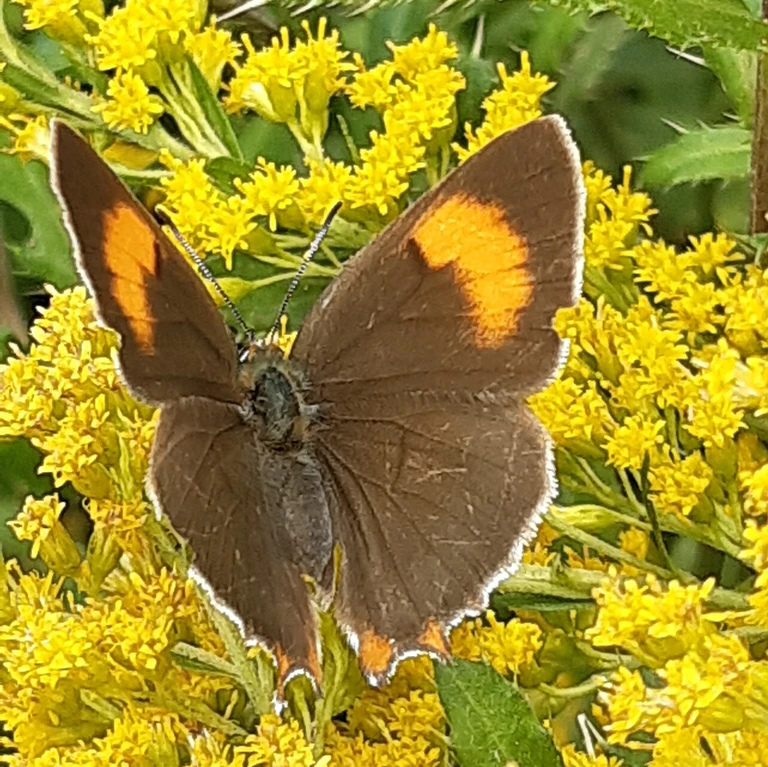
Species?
Thecla betulae
